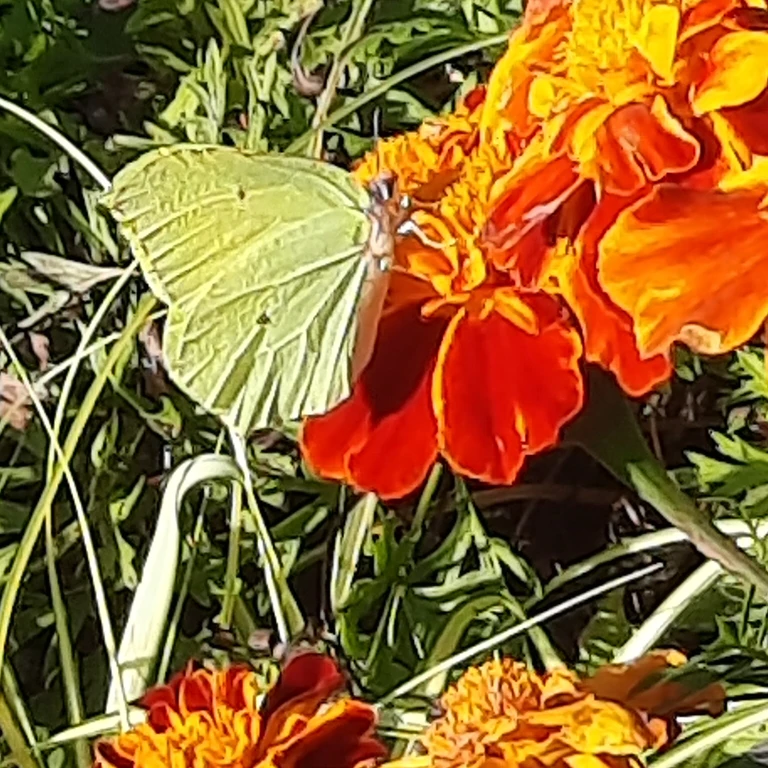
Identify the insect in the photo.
Gonepteryx rhamni
